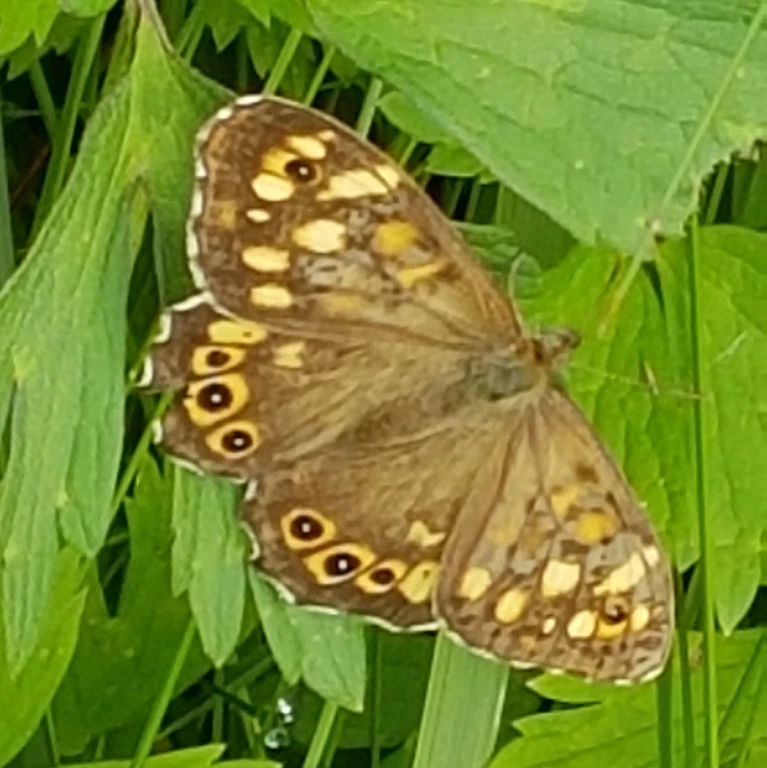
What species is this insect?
Pararge aegeria
